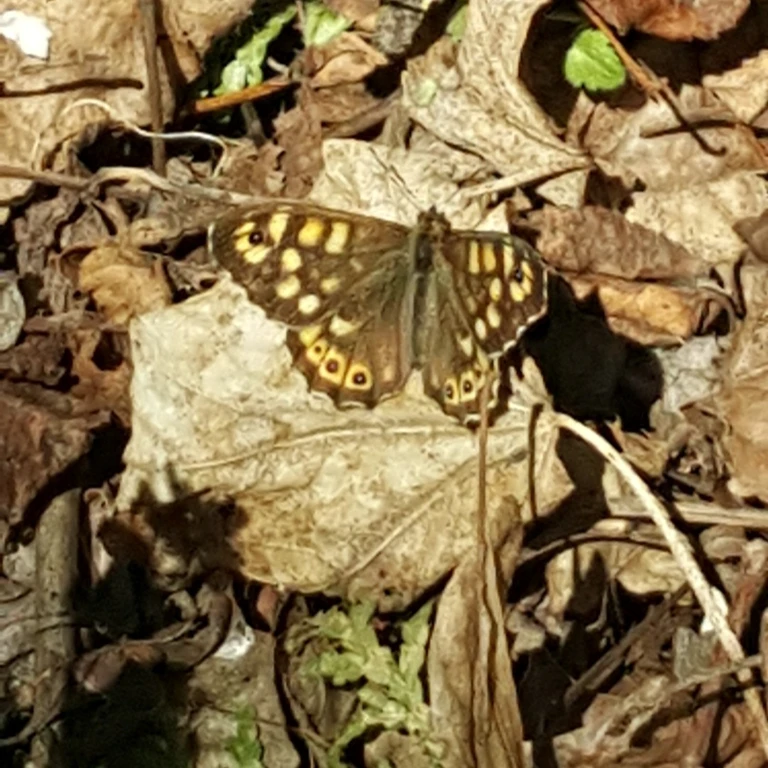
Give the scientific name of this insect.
Pararge aegeria
